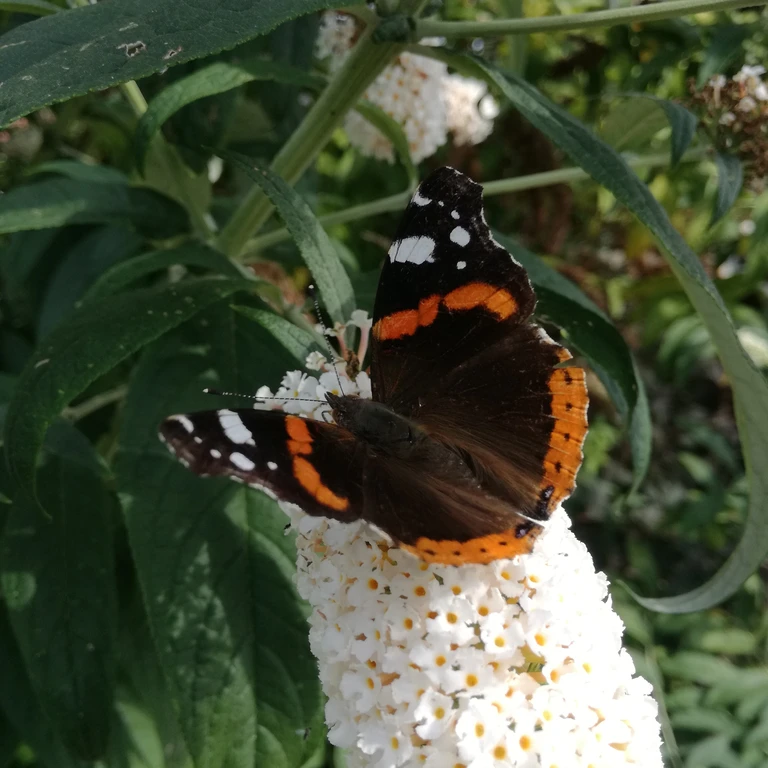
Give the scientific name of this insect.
Vanessa atalanta
